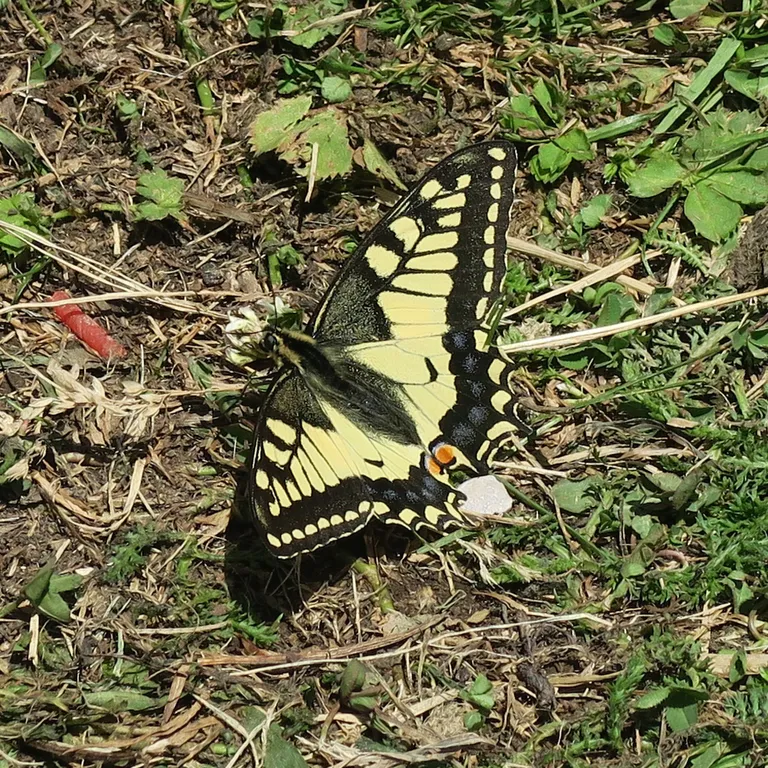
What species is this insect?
Papilio machaon
